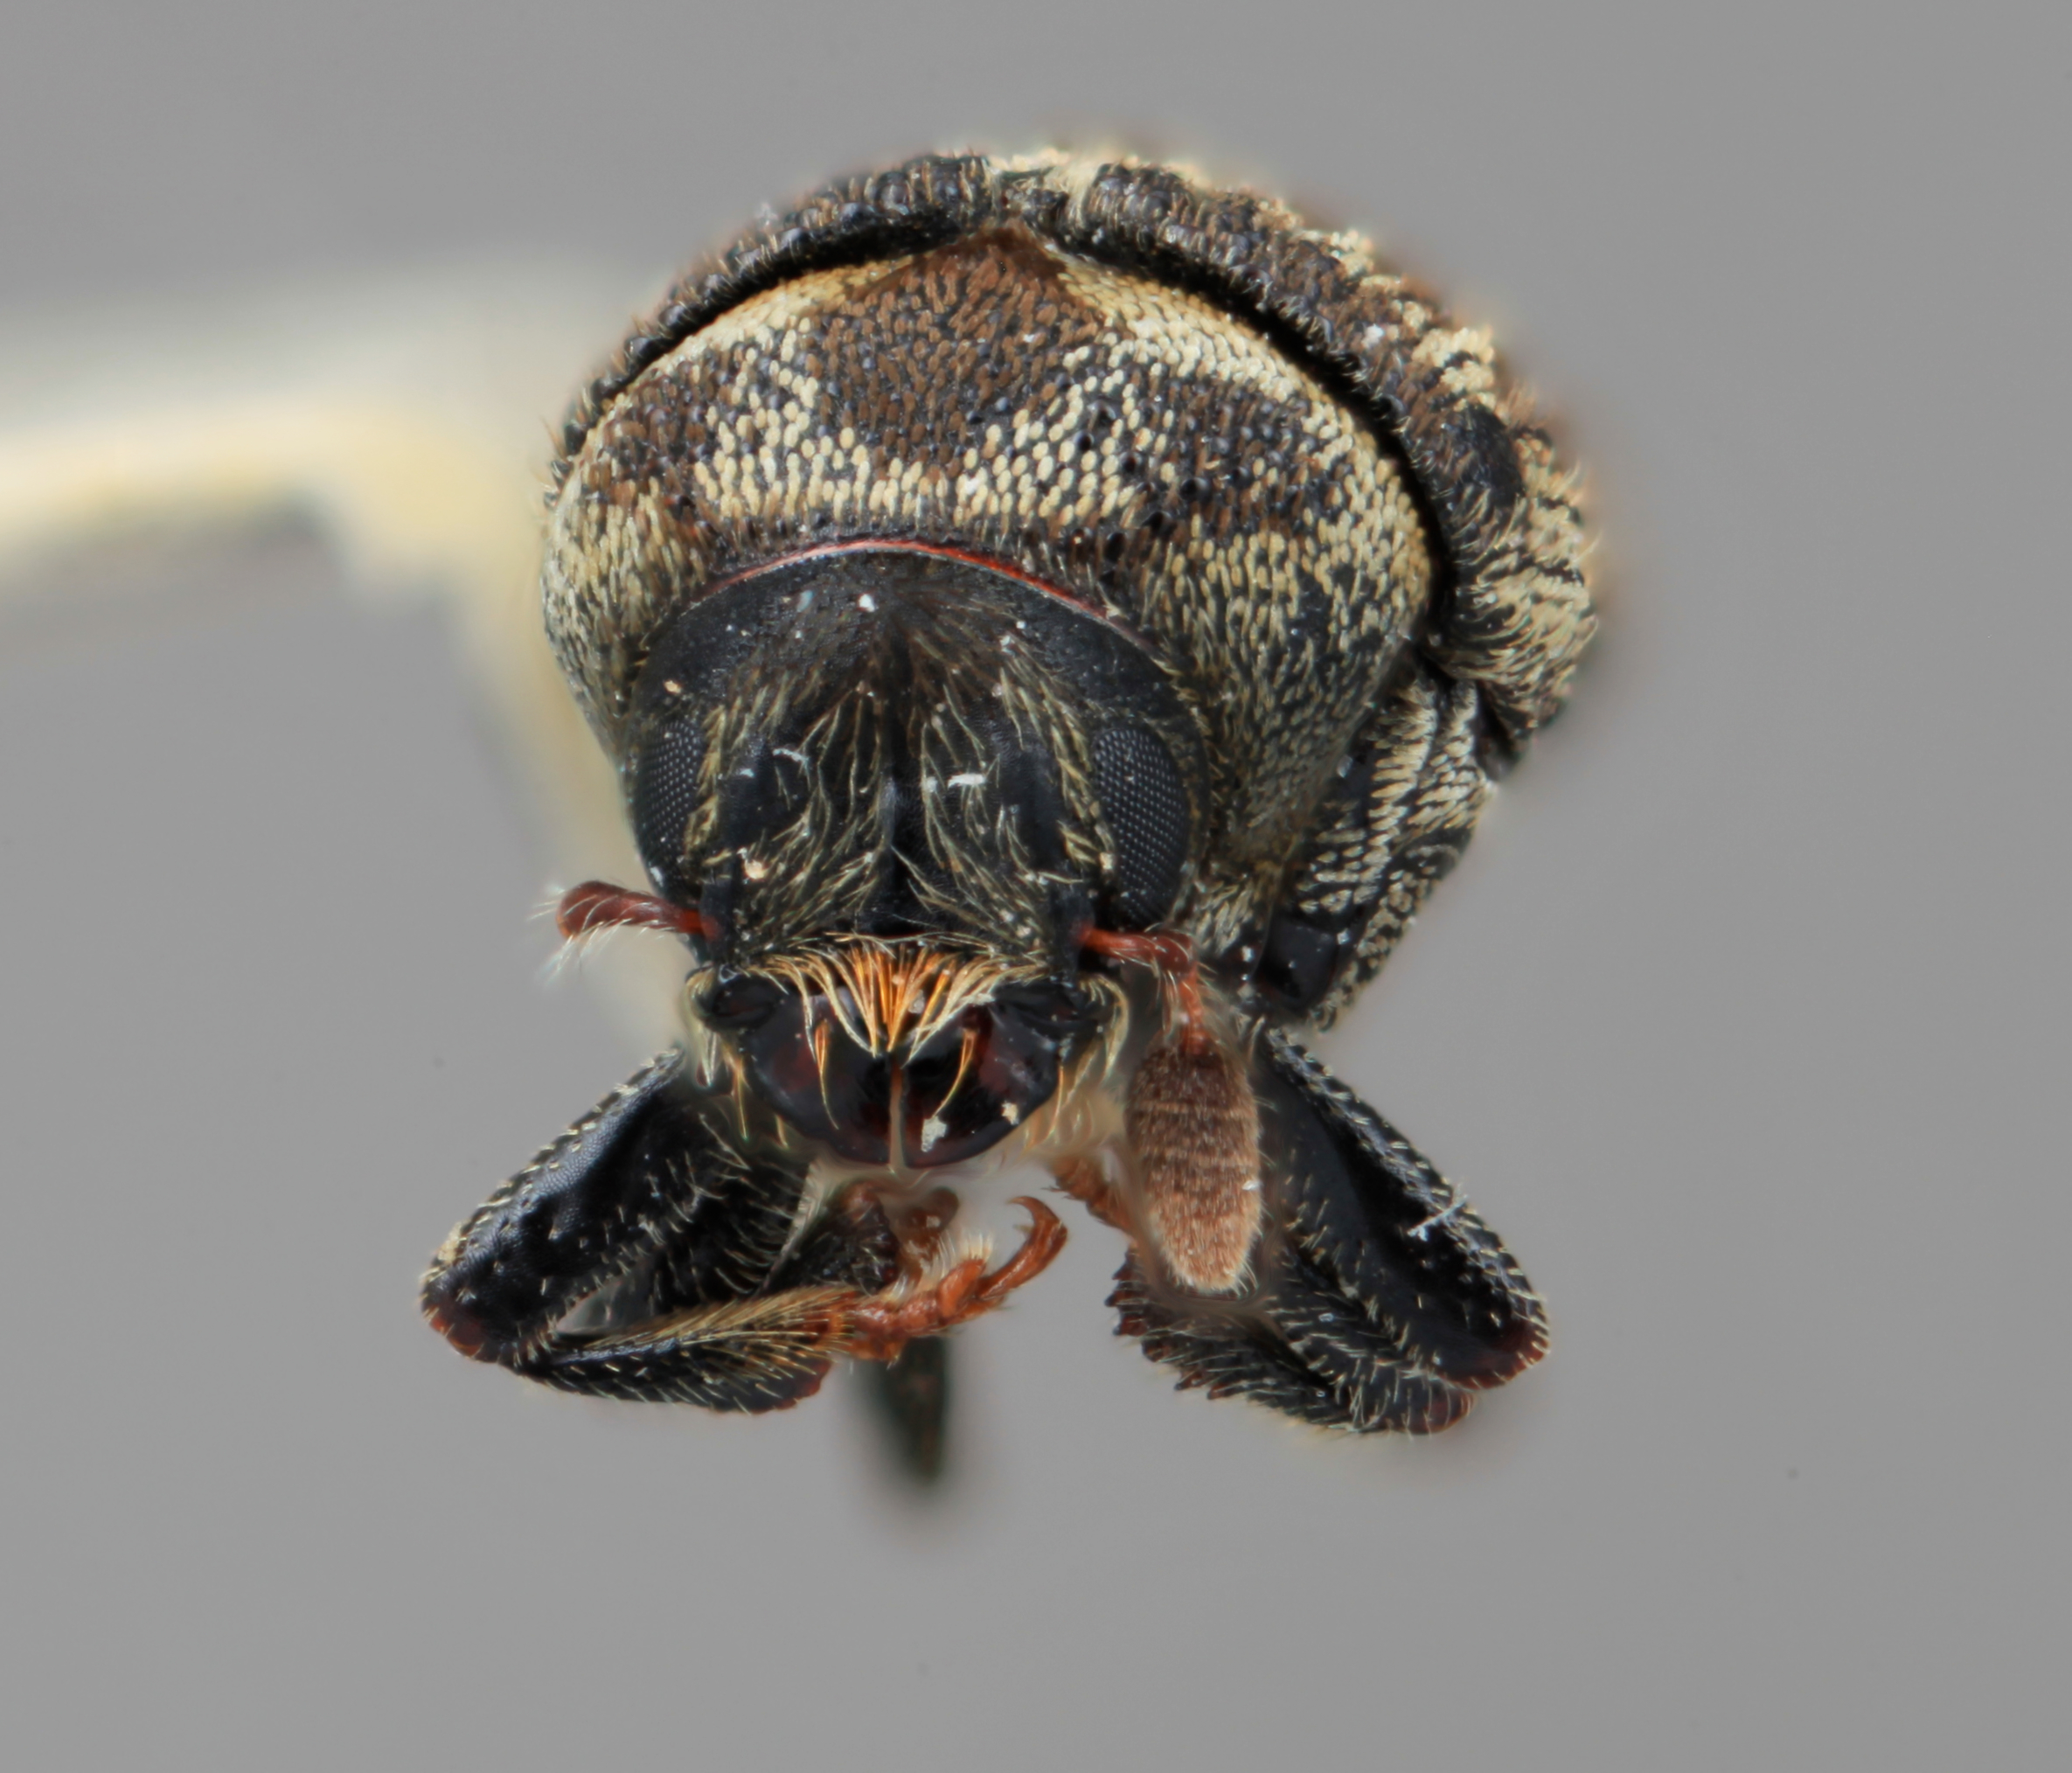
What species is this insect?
Hylesinus caseariae
